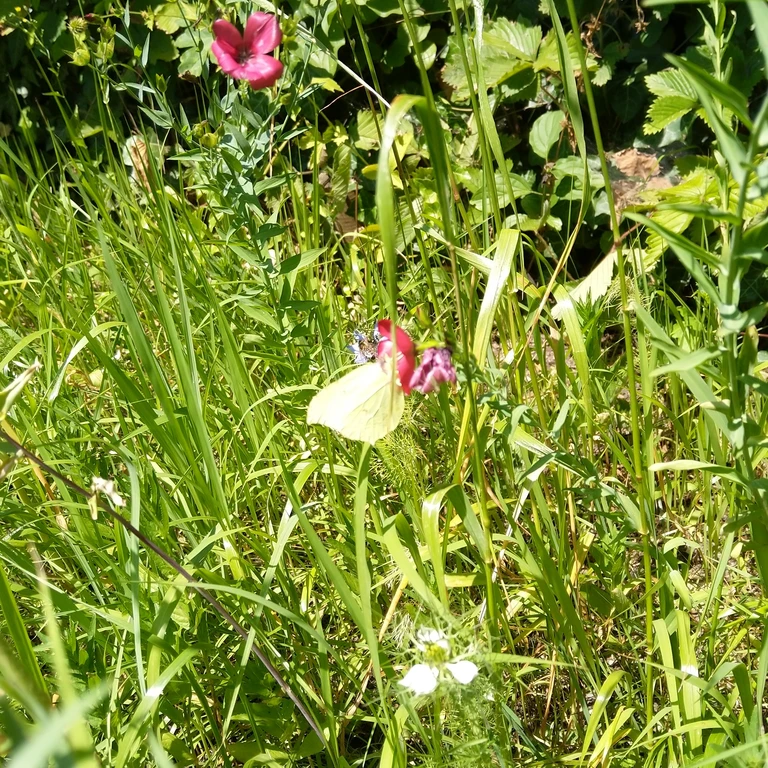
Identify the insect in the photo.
Gonepteryx rhamni
